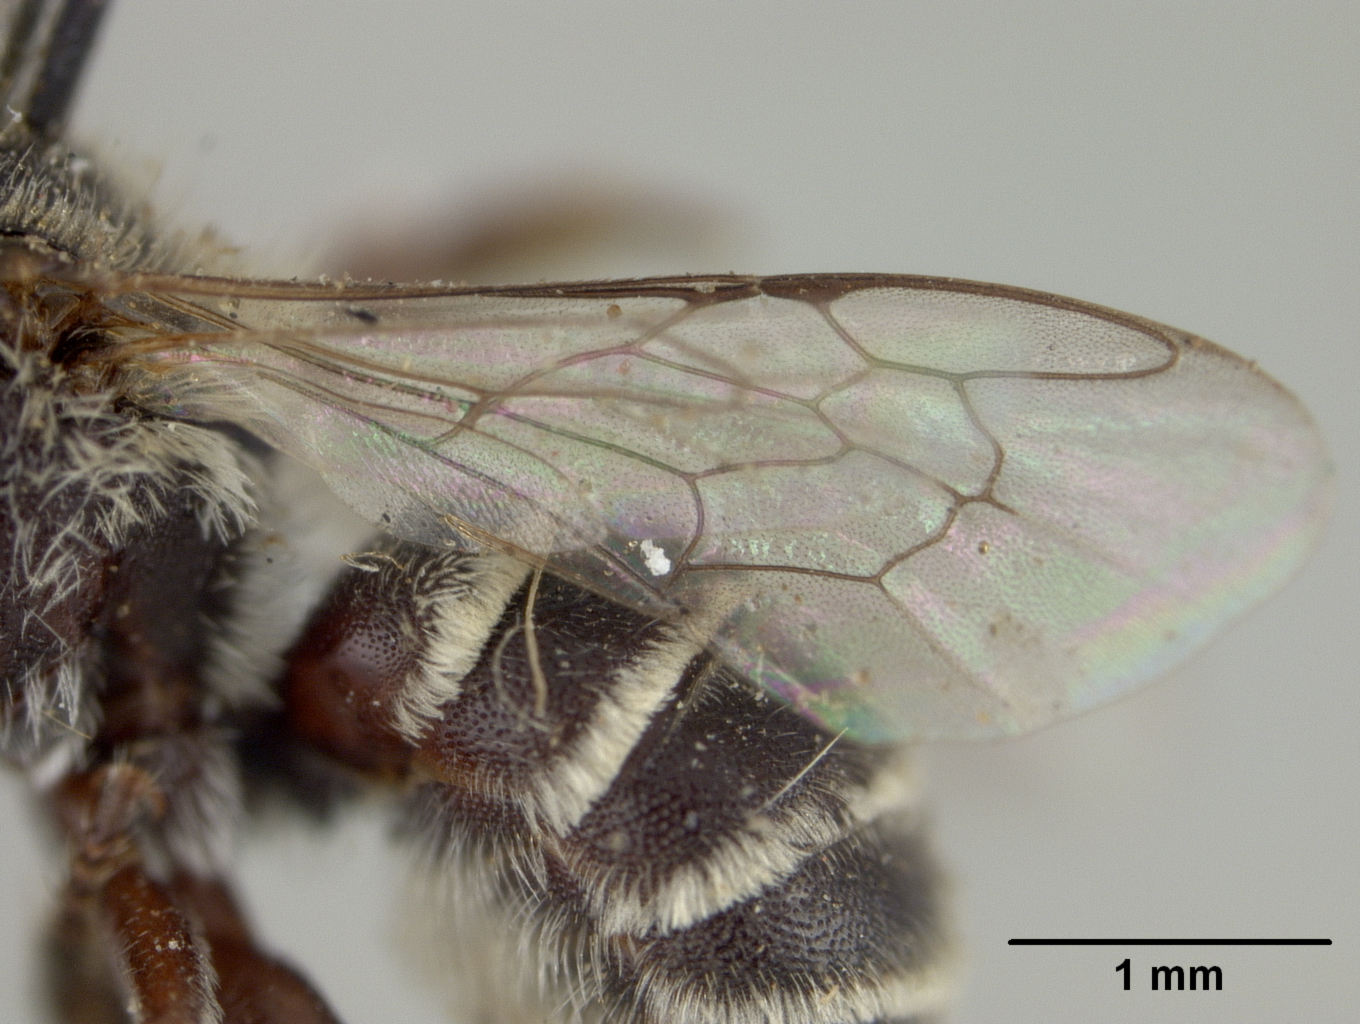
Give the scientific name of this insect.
Ashmeadiella washingtonensis
